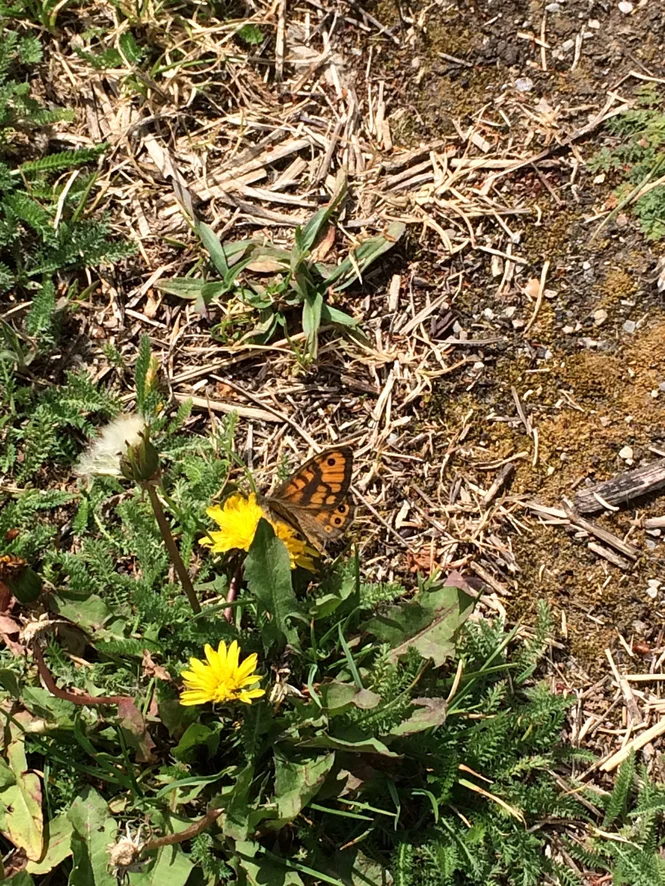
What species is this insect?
Lasiommata megera (also Pararge megera)
